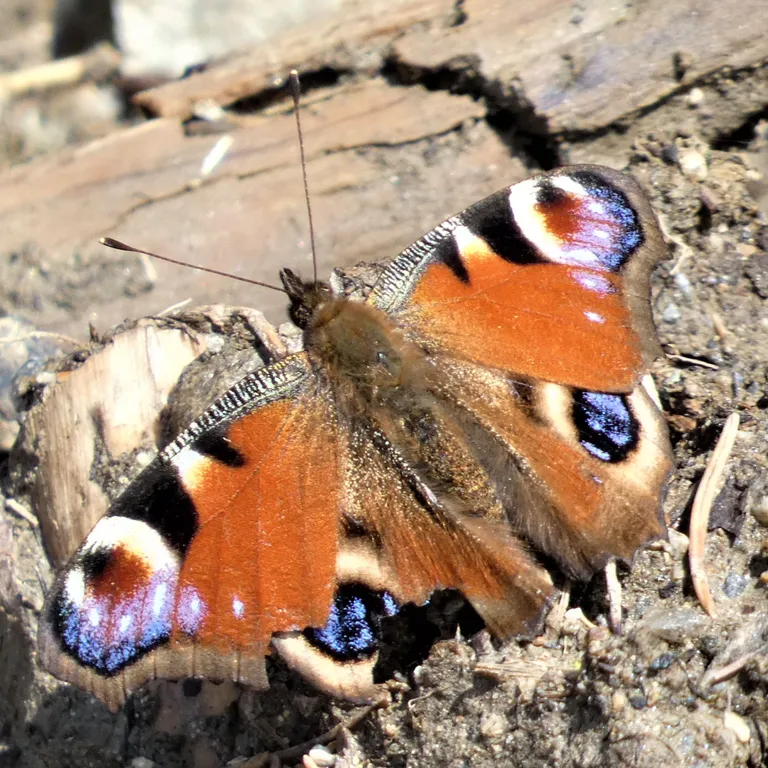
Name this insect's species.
Aglais io
